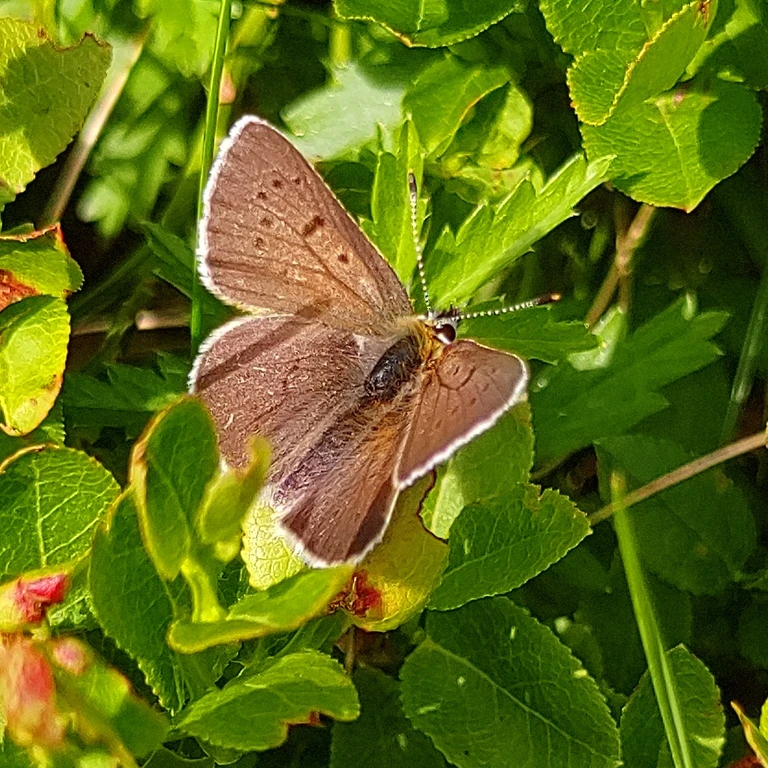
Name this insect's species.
Lycaena tityrus (also Loweia tityrus)
